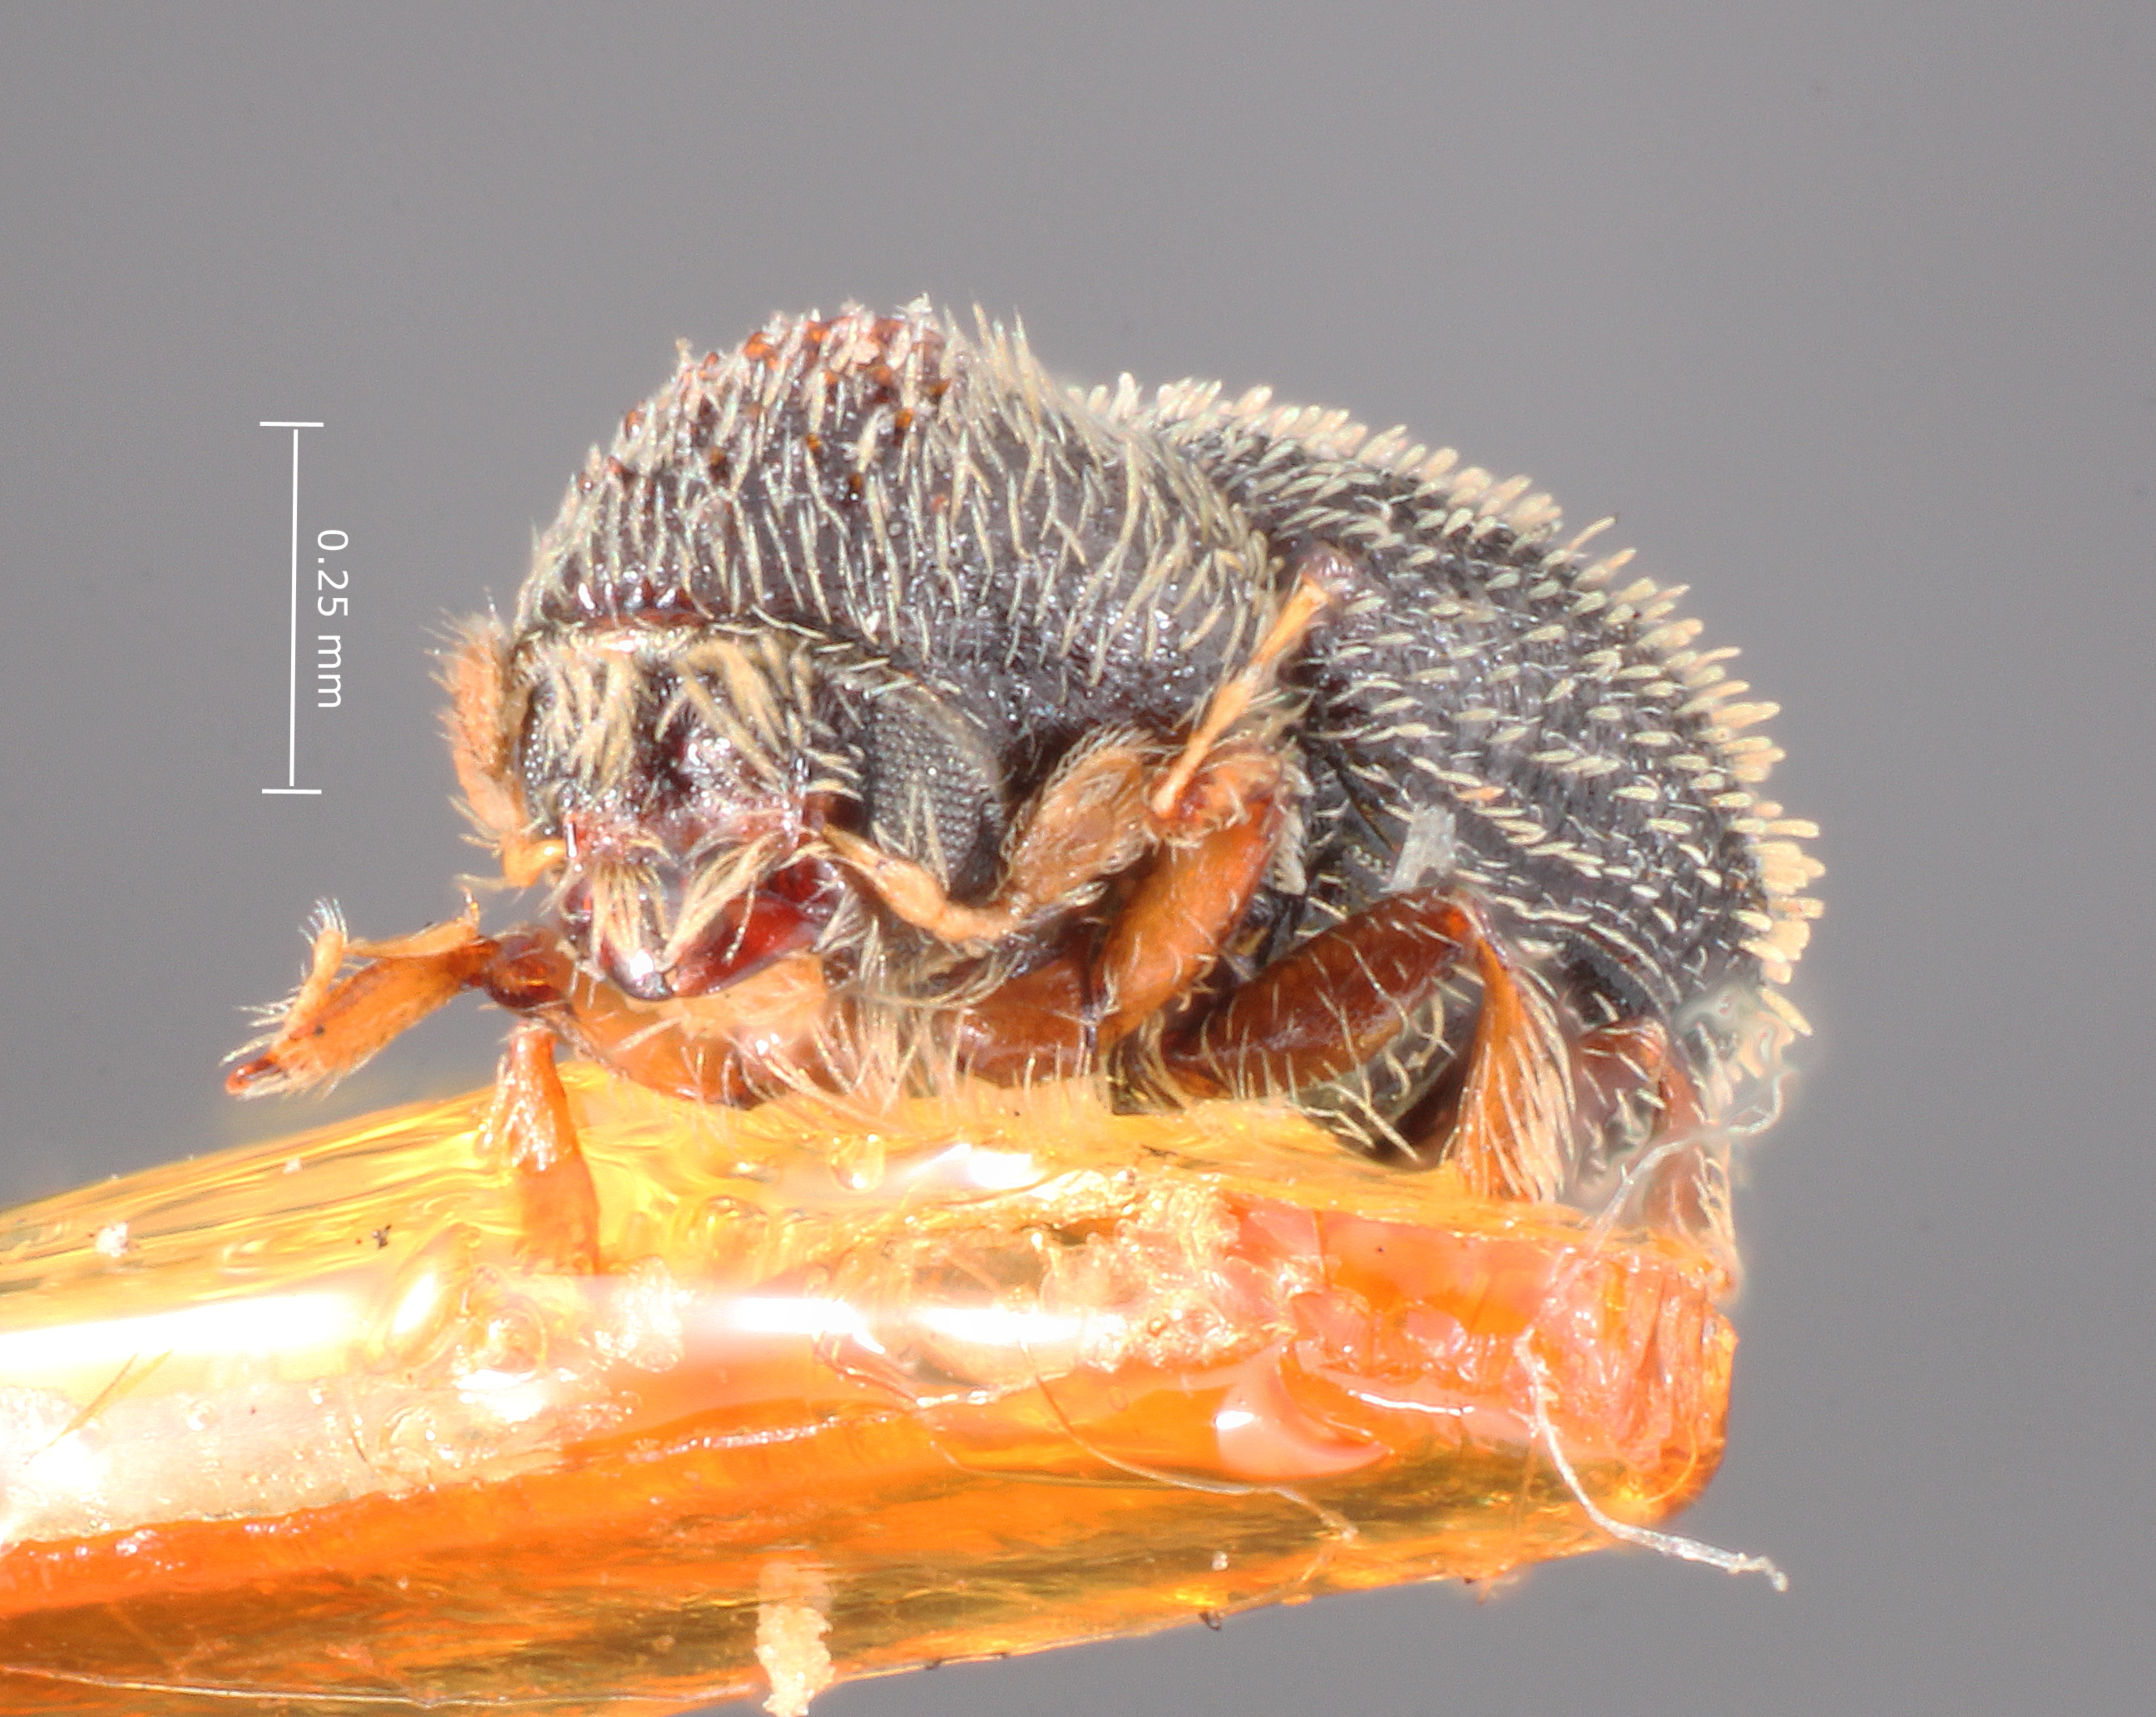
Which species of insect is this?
Pseudothysanoes drakei
